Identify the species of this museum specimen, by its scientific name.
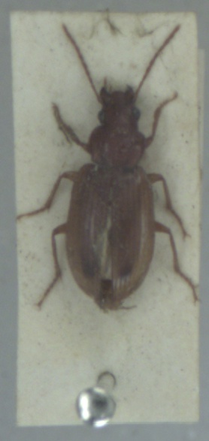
Dicheirotrichus obsoletus
